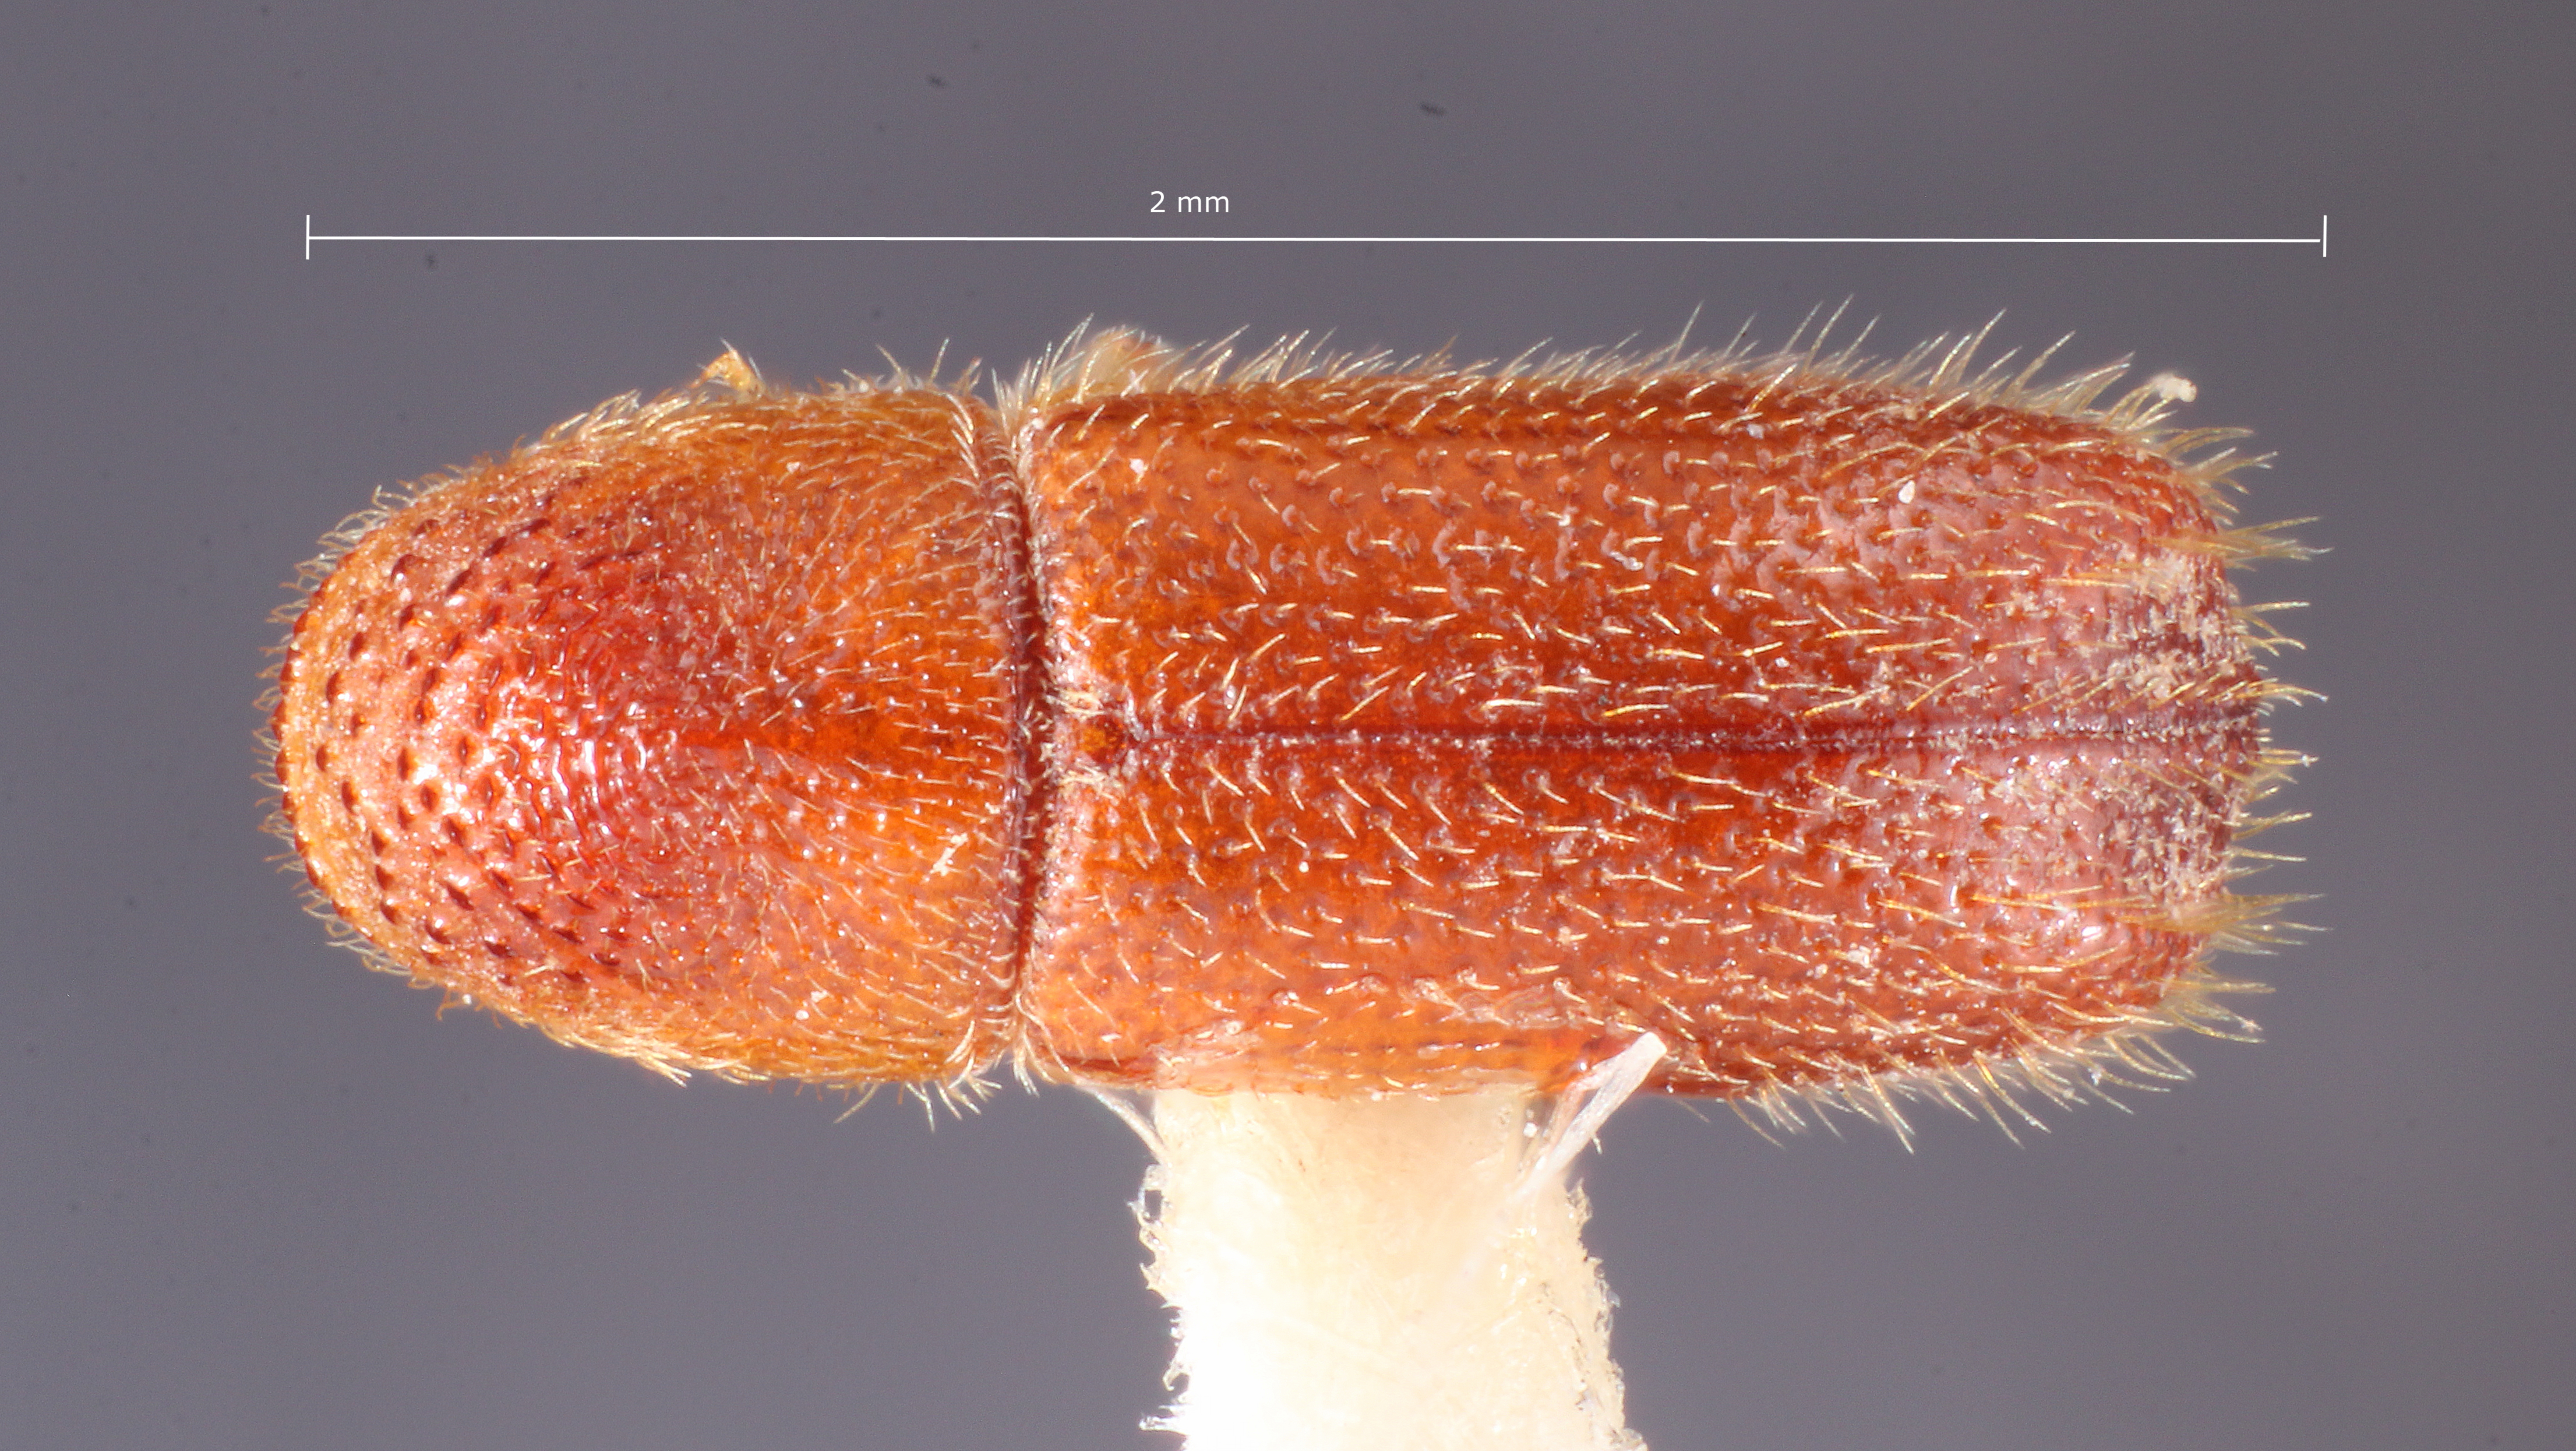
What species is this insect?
Pityophthorus cribratus
